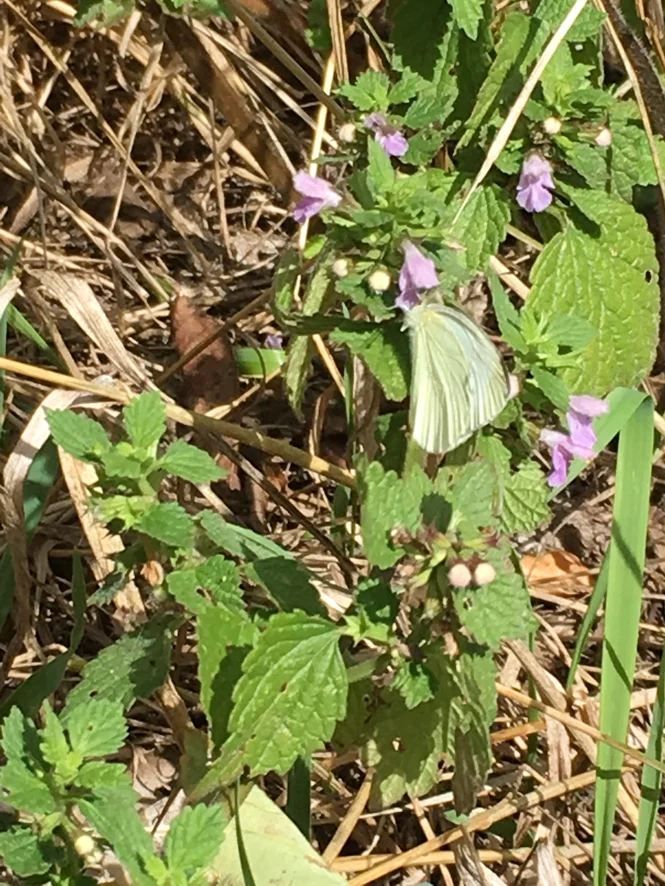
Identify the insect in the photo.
Pieris napi
